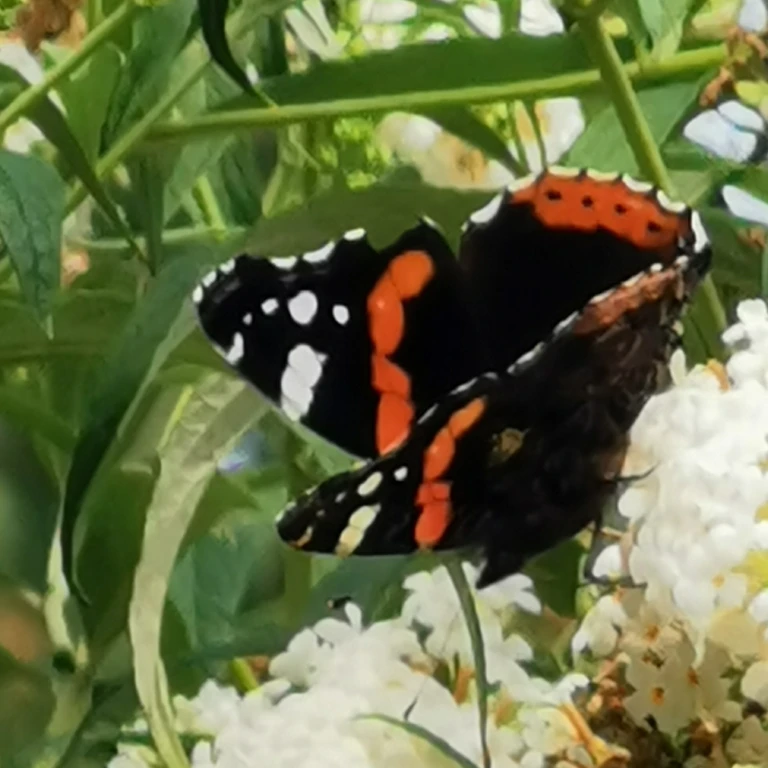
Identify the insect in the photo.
Vanessa atalanta
